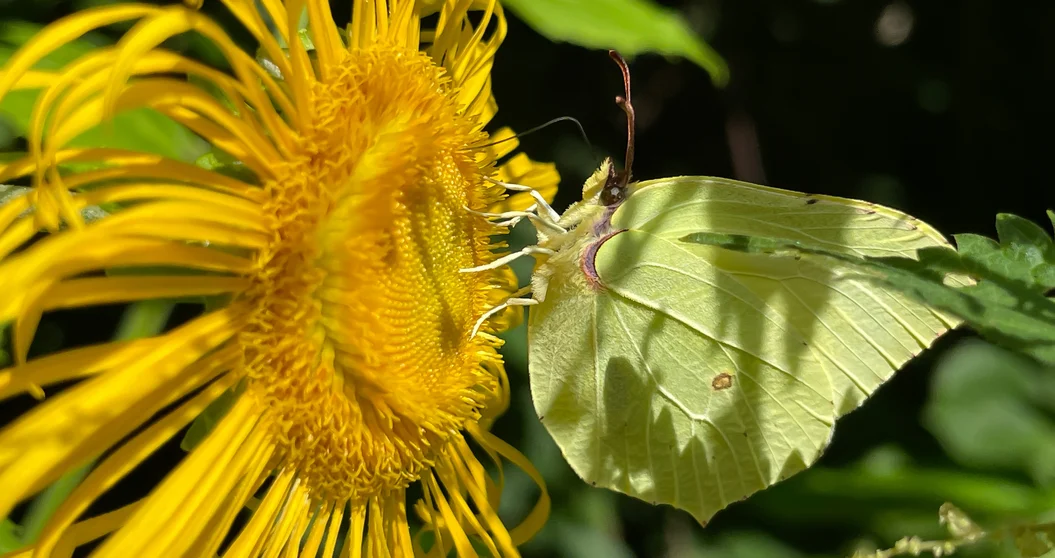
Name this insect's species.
Gonepteryx rhamni
